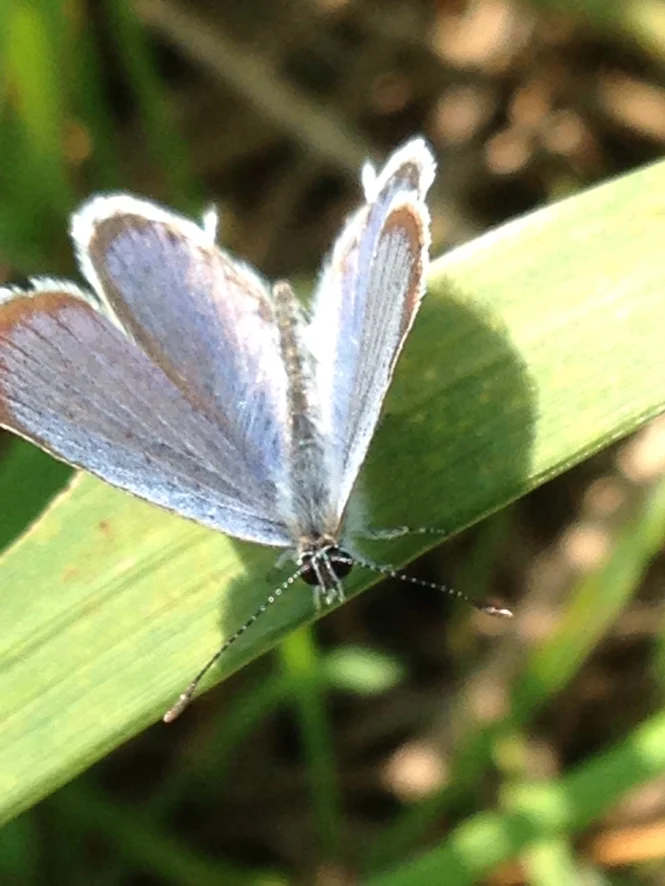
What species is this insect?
Cupido argiades (also Elkalyce argiades)
